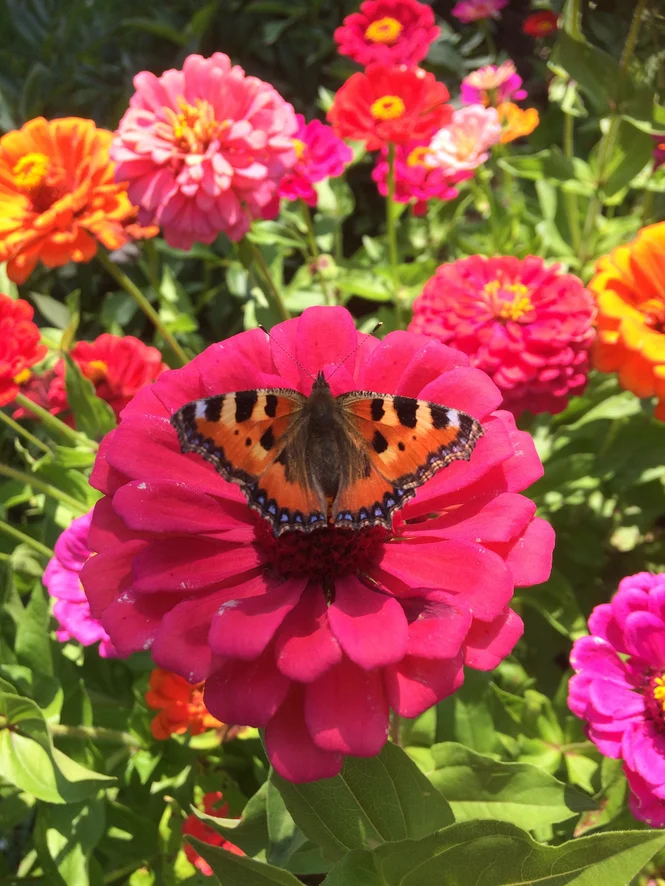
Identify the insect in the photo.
Aglais urticae
